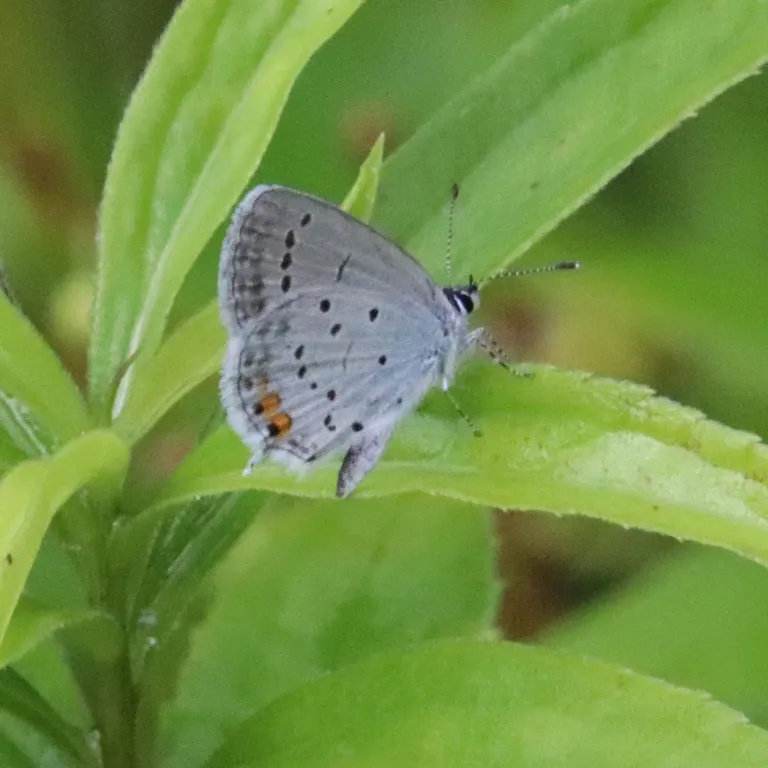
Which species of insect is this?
Cupido argiades (also Elkalyce argiades)
